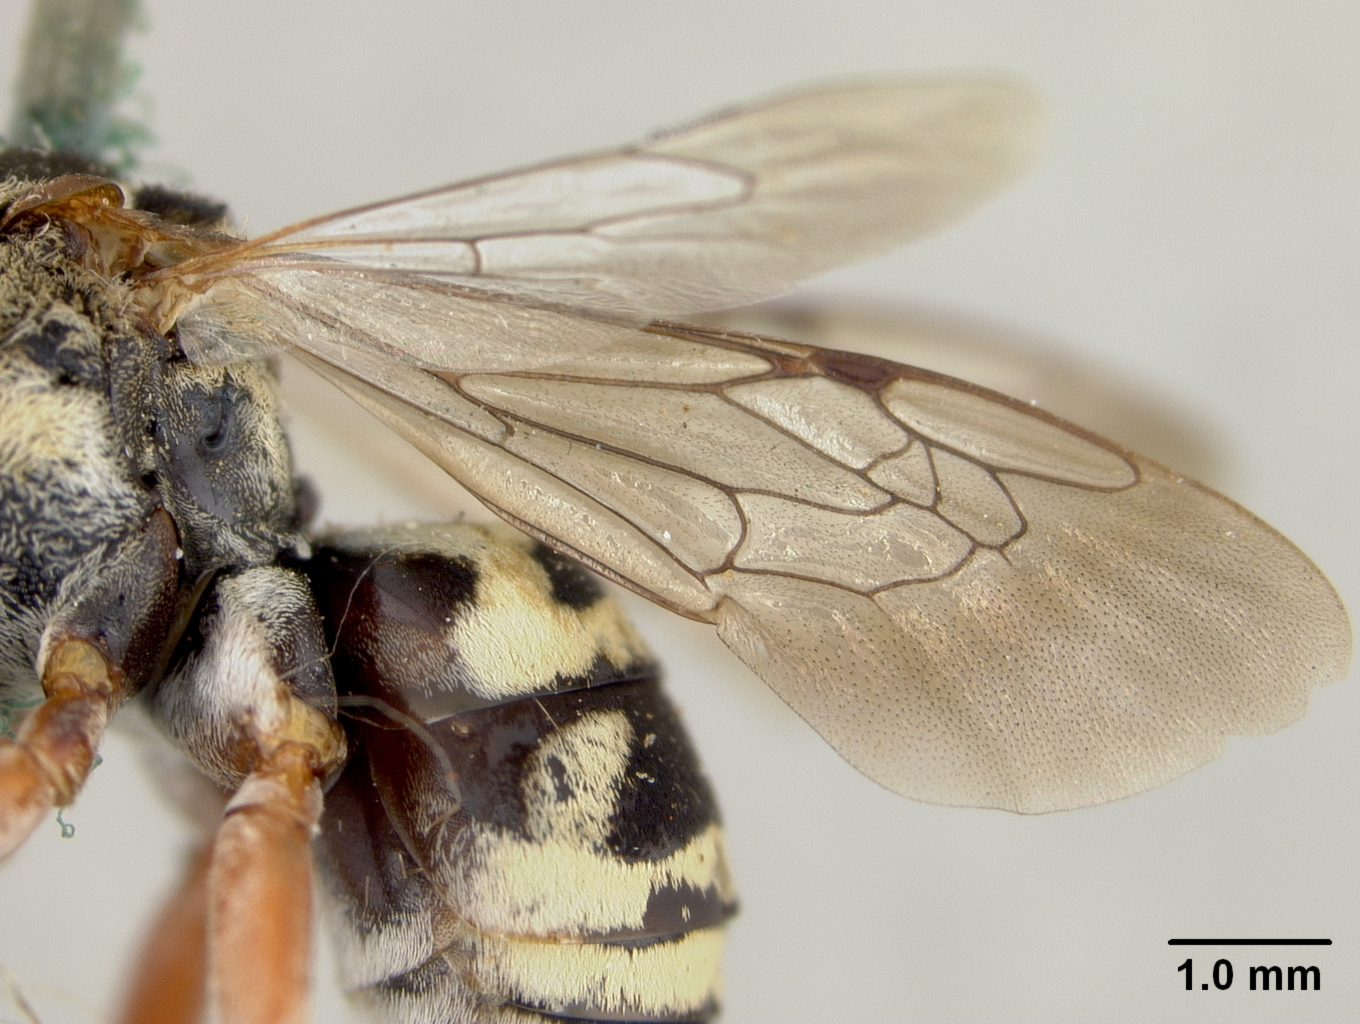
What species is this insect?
Epeolus occidentalis
